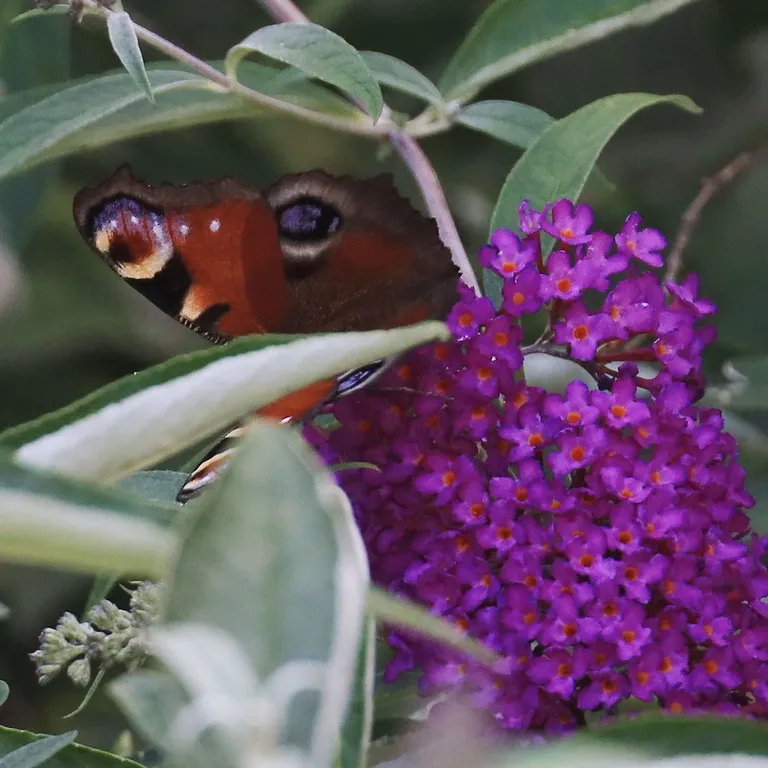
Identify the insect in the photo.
Aglais io
